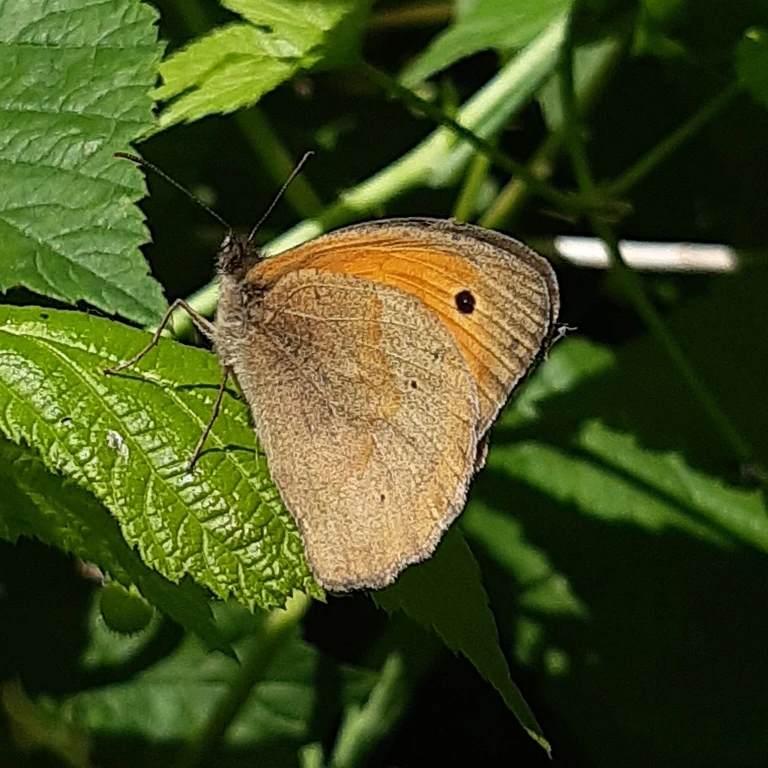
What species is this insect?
Maniola jurtina
